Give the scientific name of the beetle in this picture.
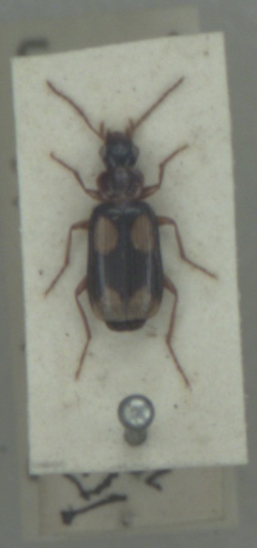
Dromius quadrimaculatus
